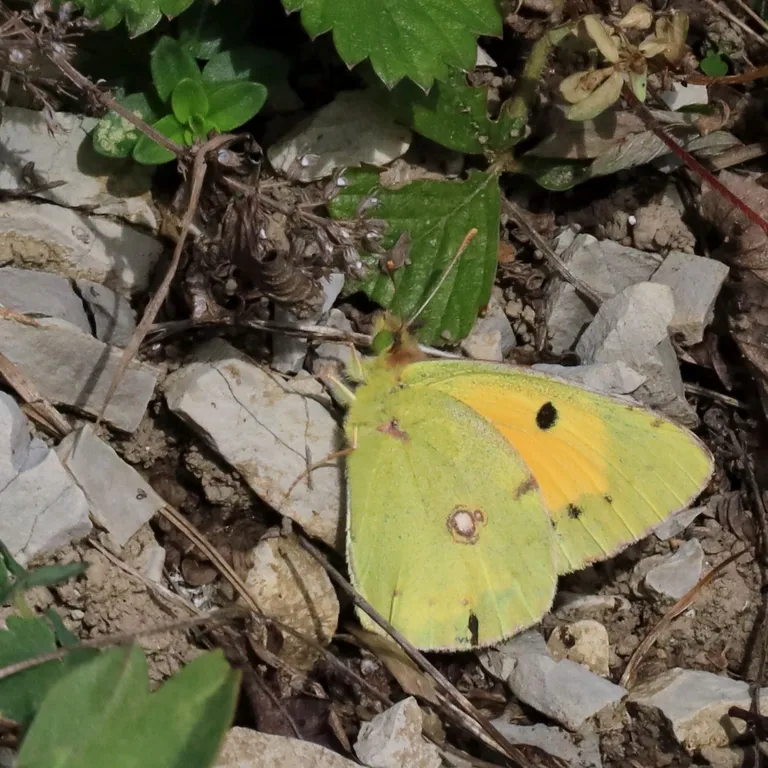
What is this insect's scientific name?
Colias croceus
